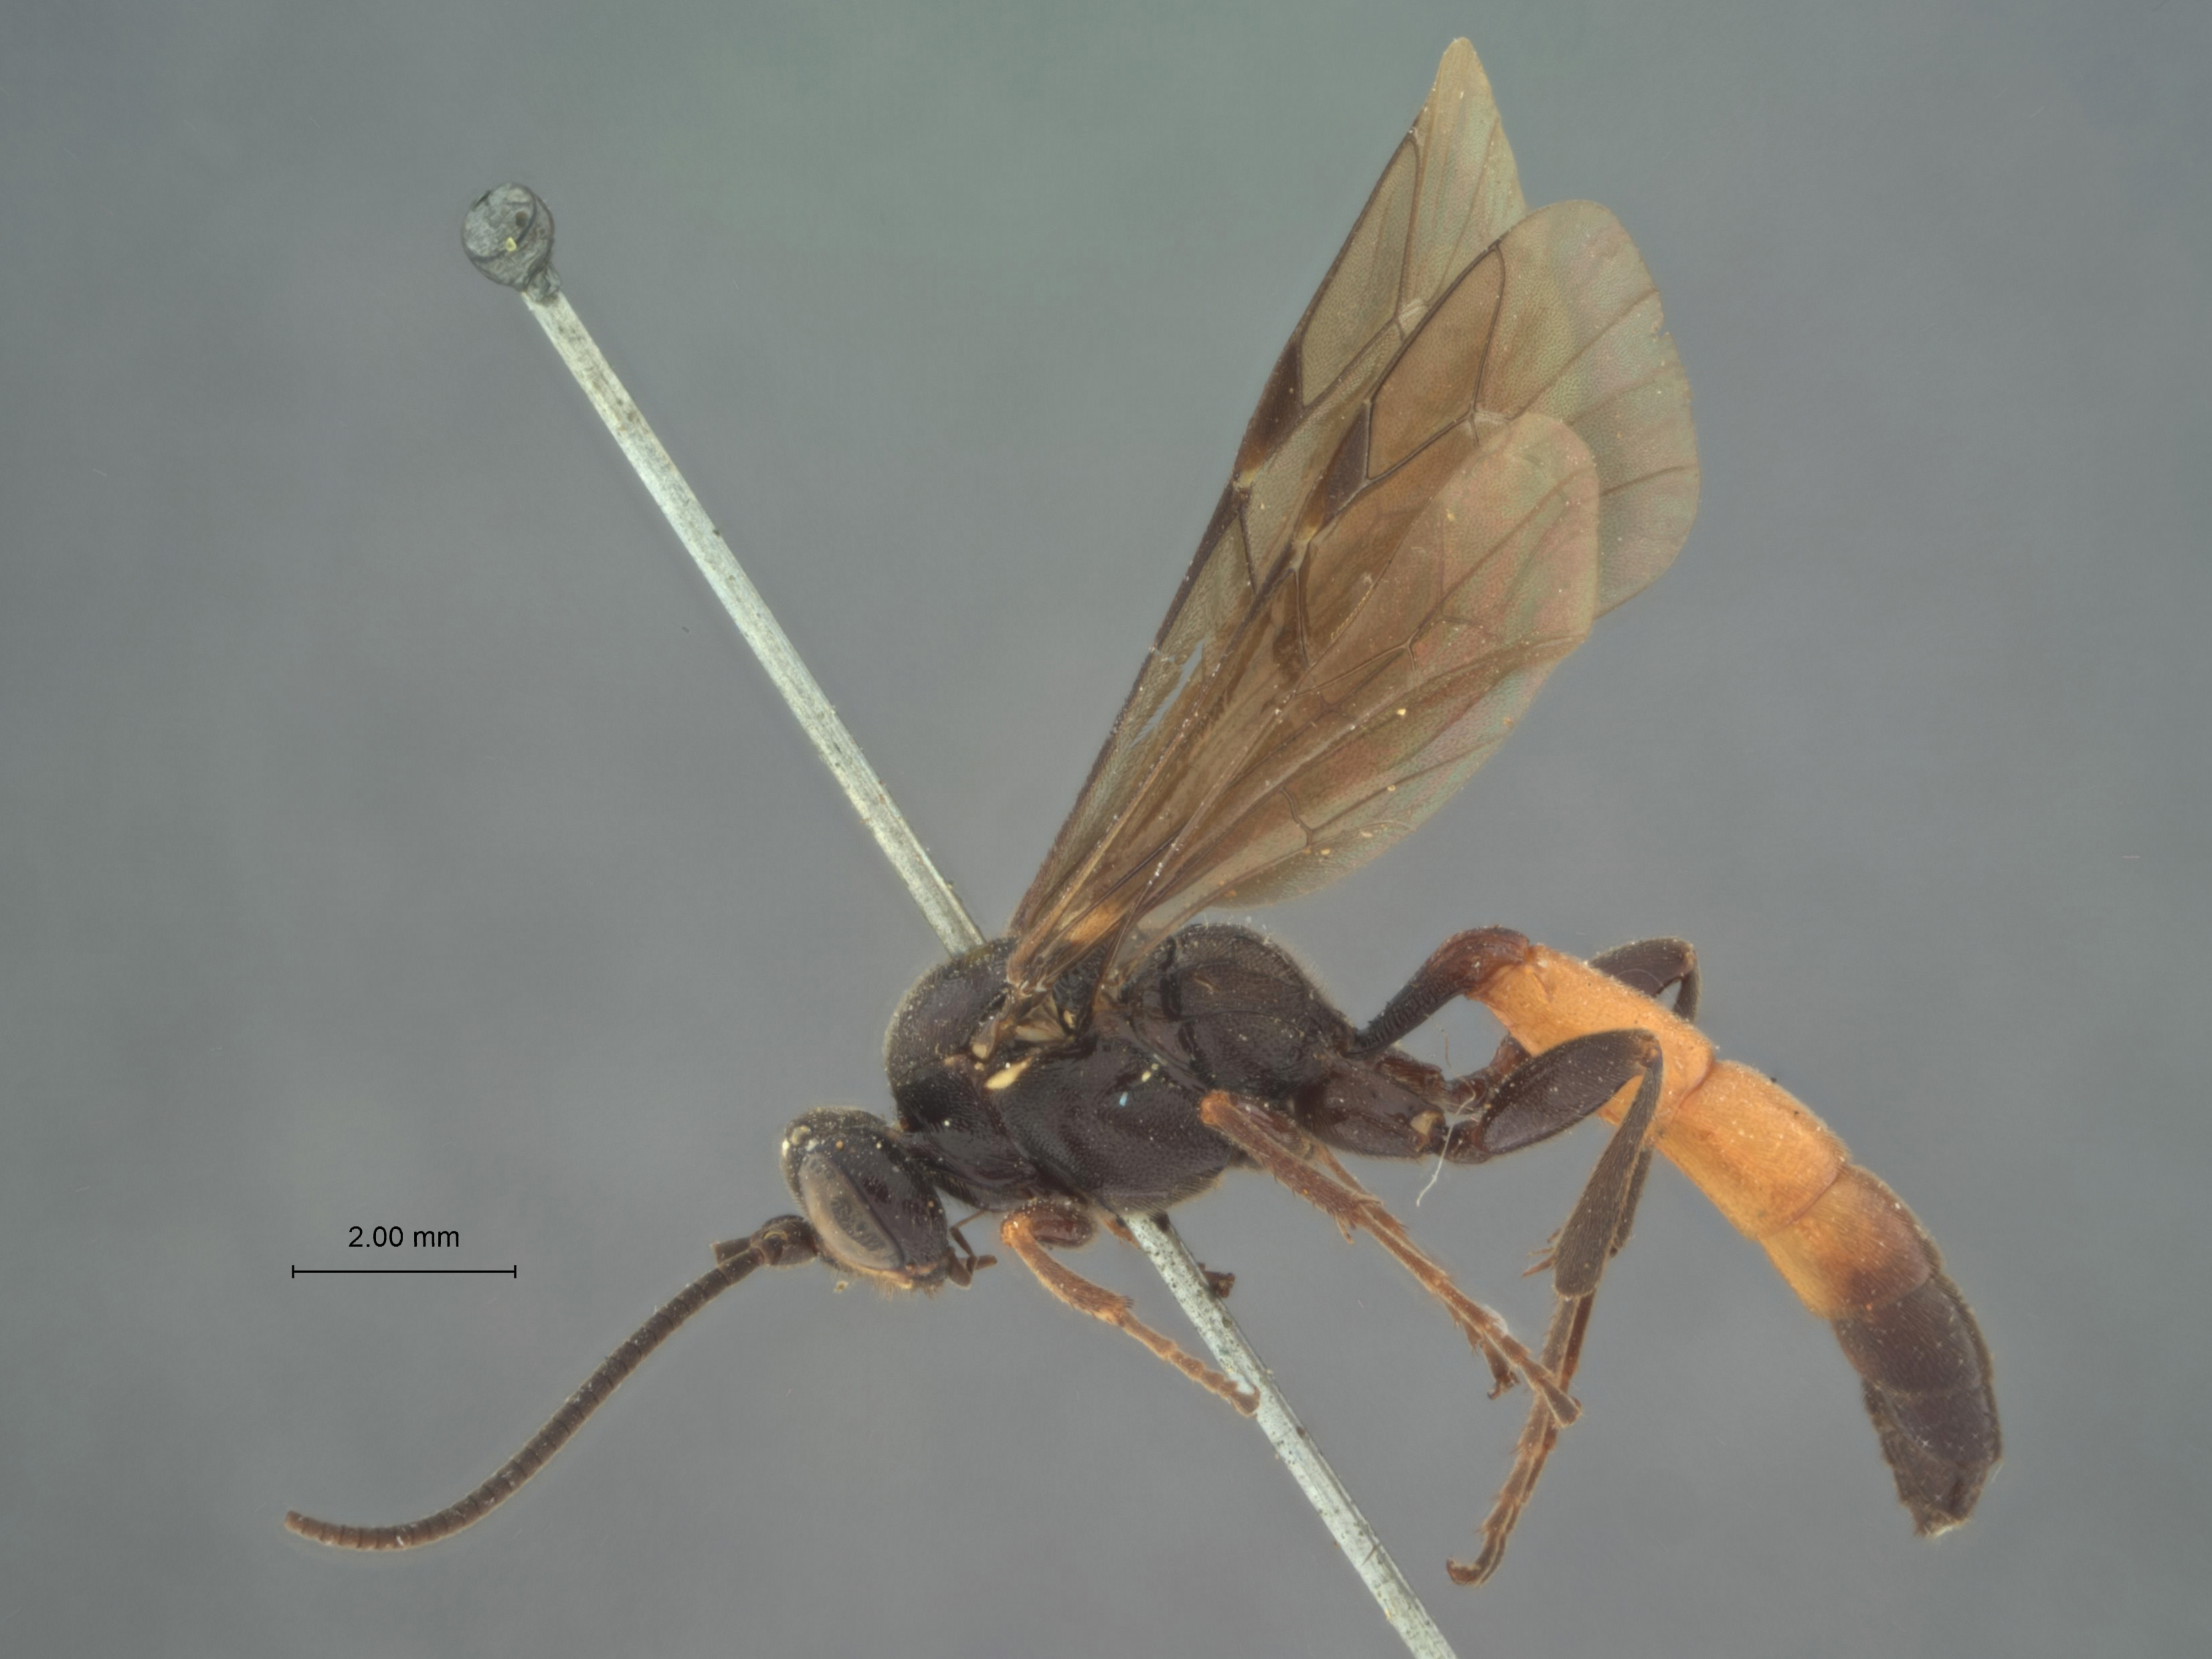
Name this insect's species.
Ichneumon belfragei
